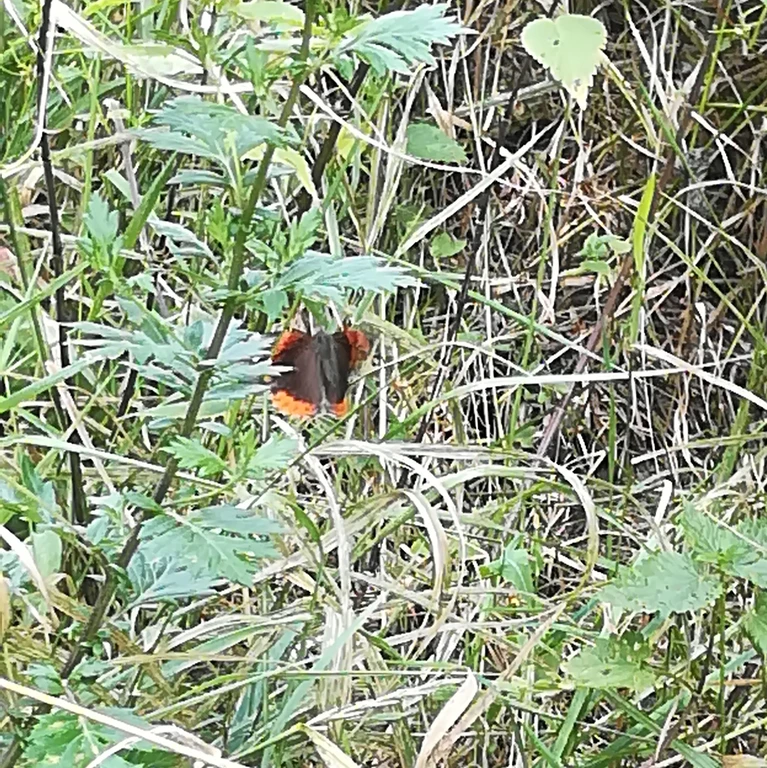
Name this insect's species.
Vanessa atalanta
